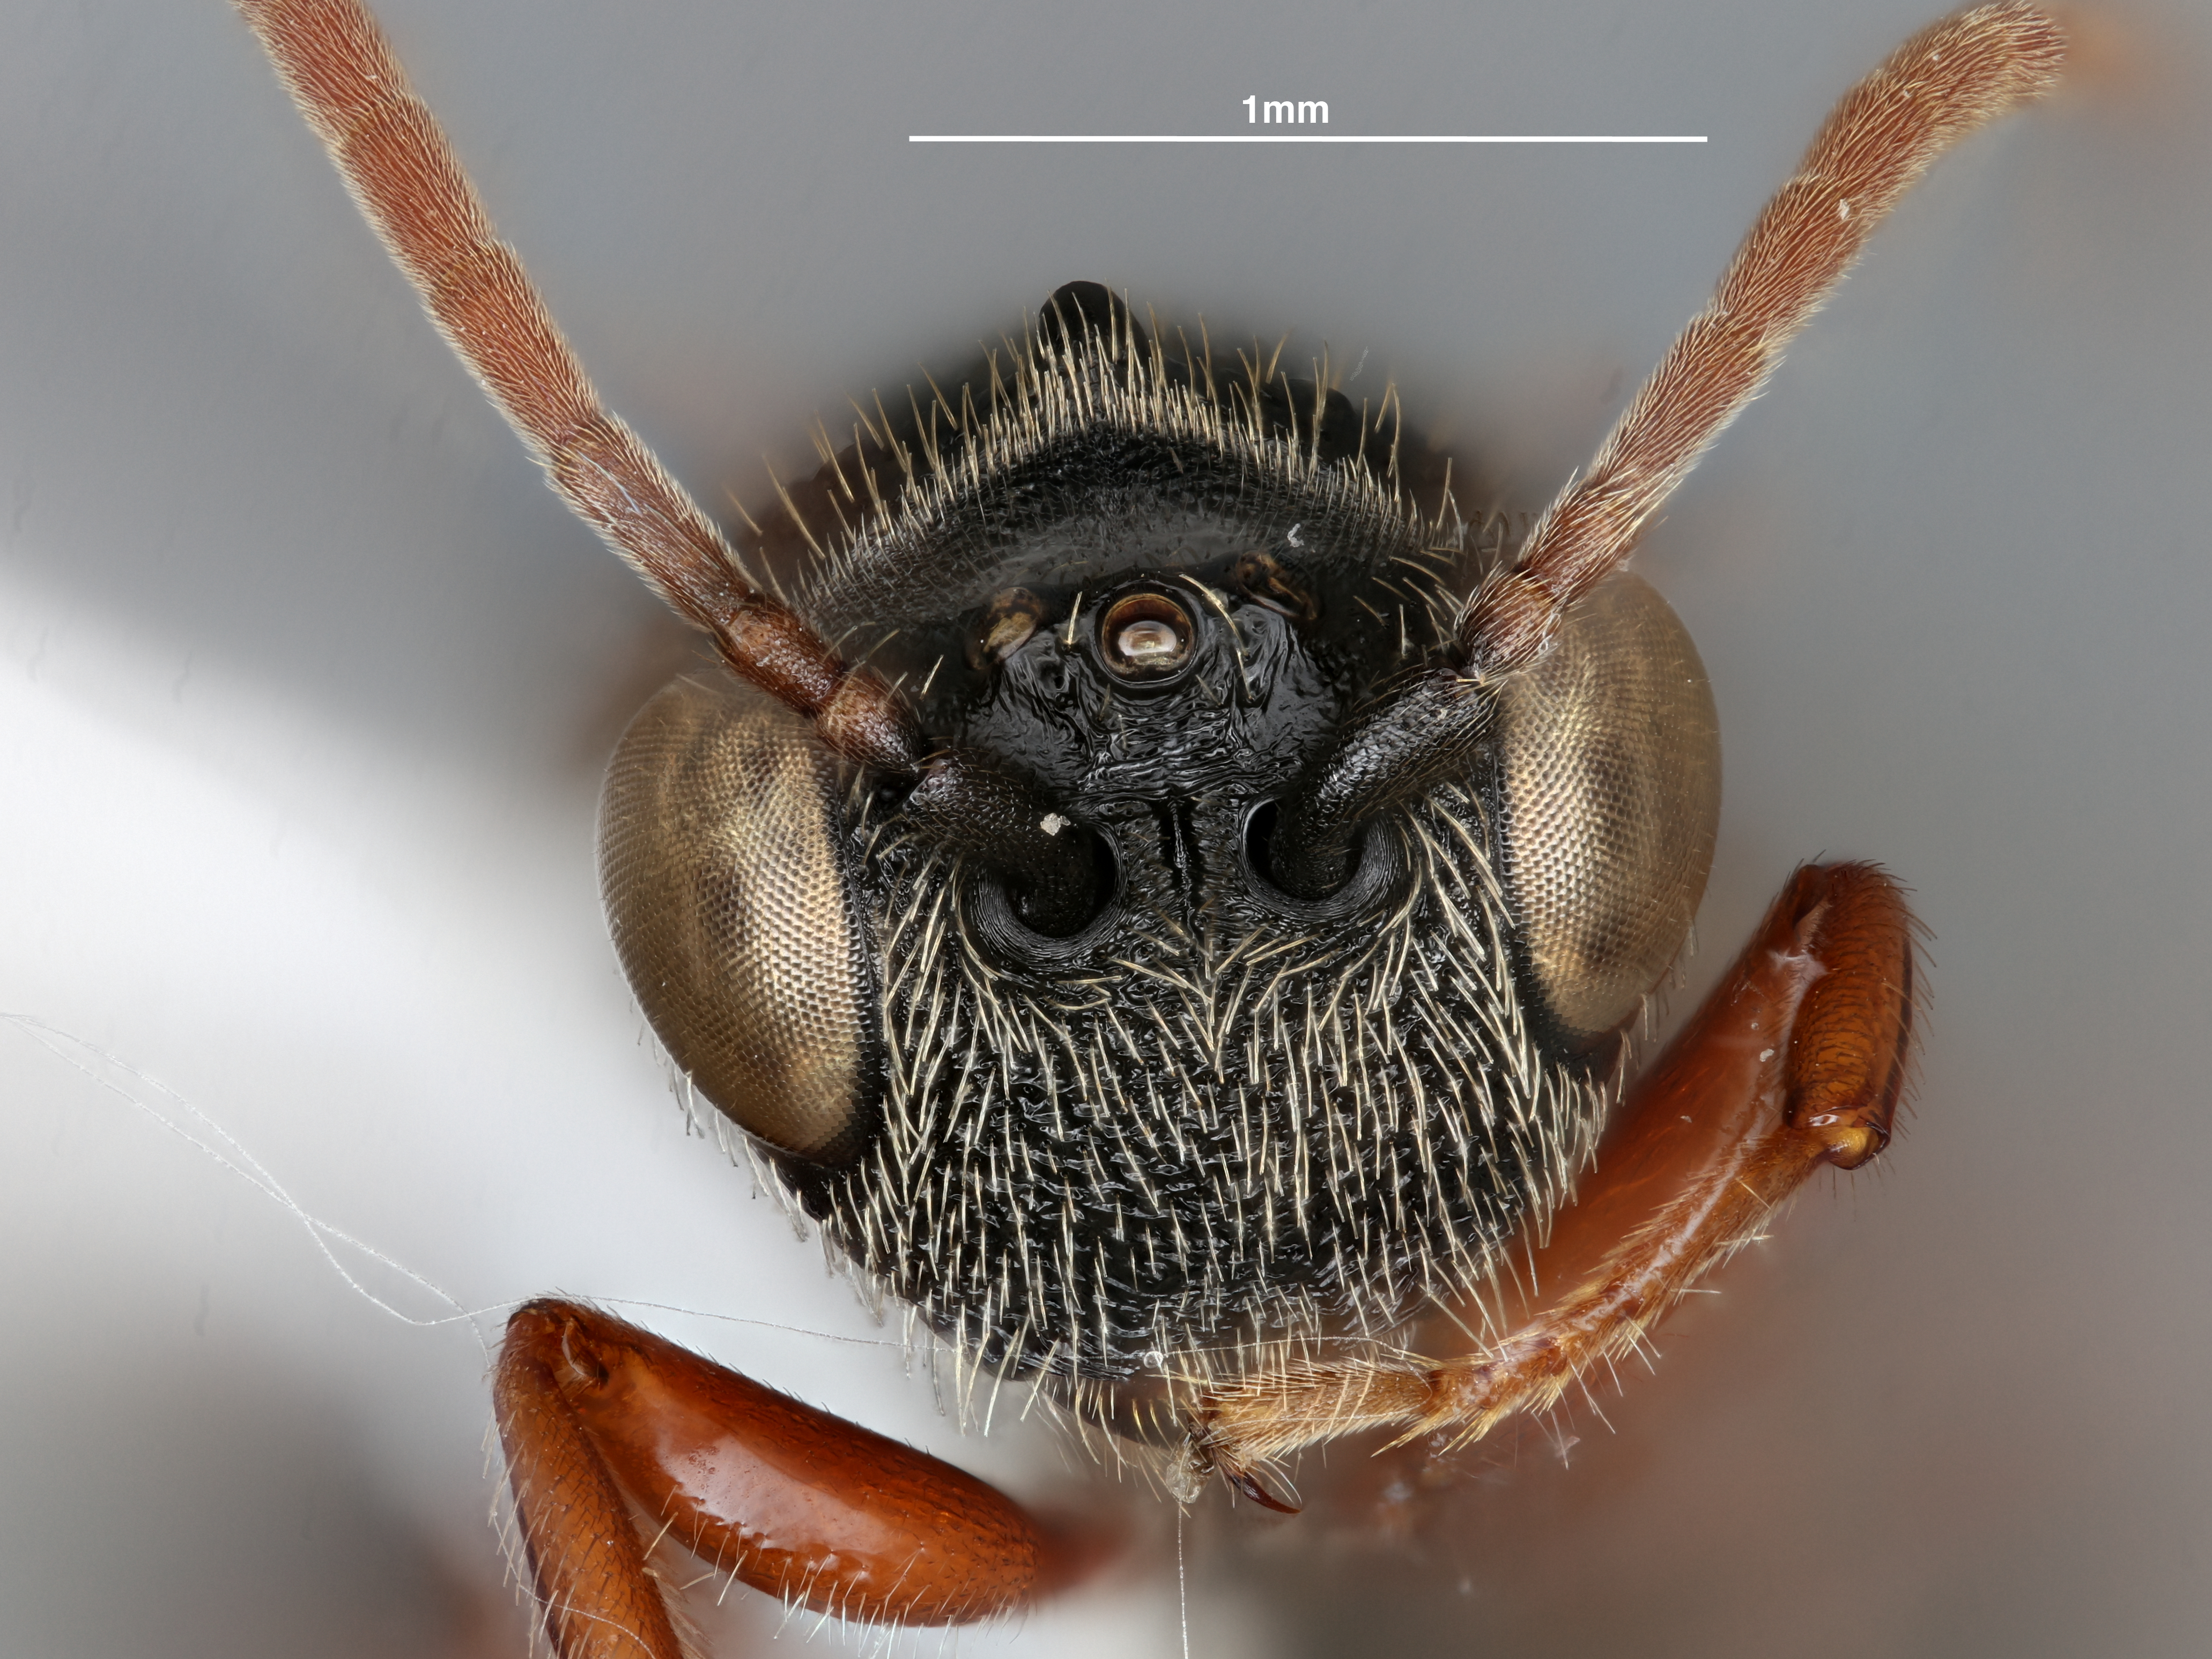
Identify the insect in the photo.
Tessmanella kiplingi
